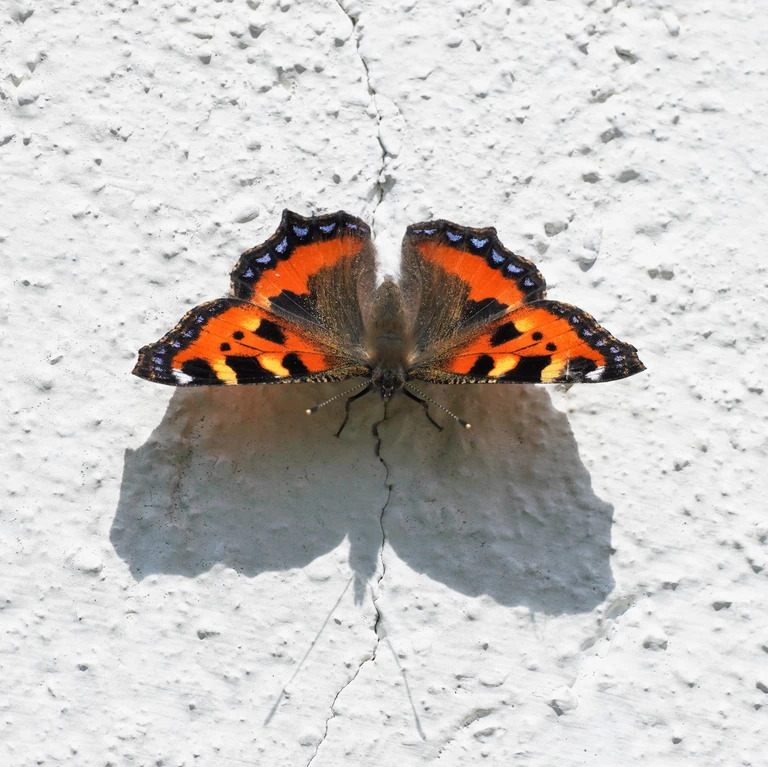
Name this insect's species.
Aglais urticae
